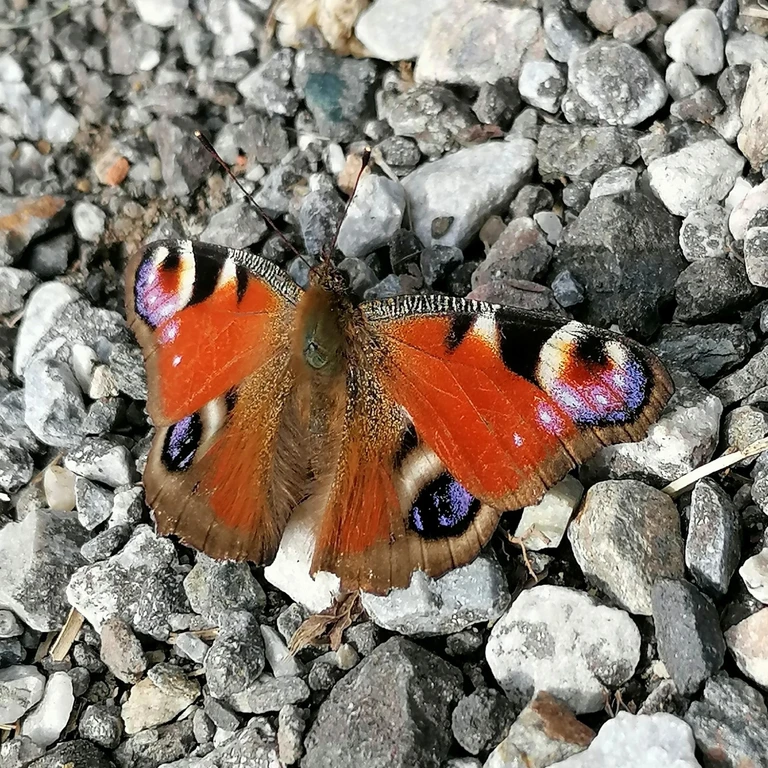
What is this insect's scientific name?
Aglais io
